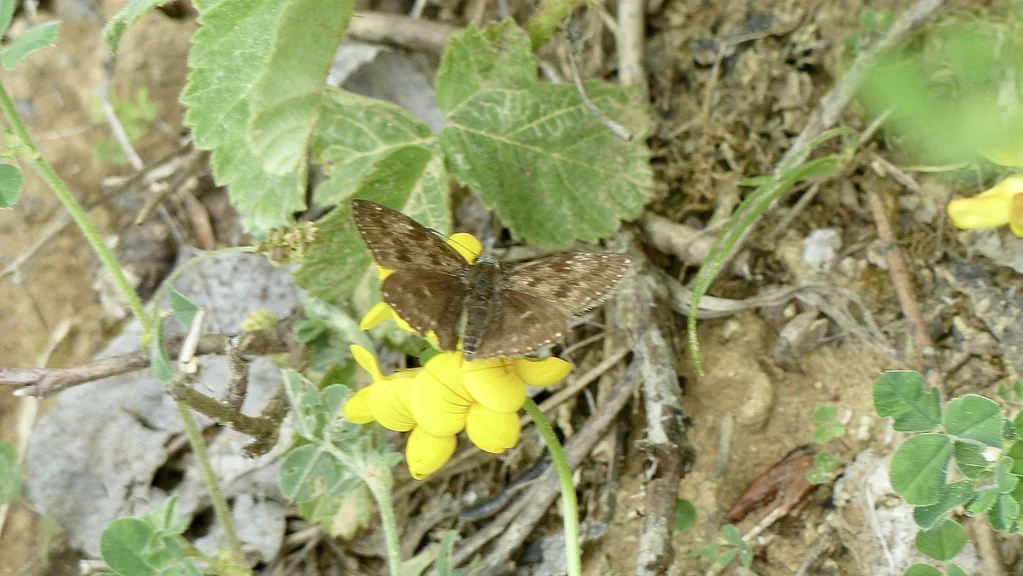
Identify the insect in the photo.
Erynnis tages
